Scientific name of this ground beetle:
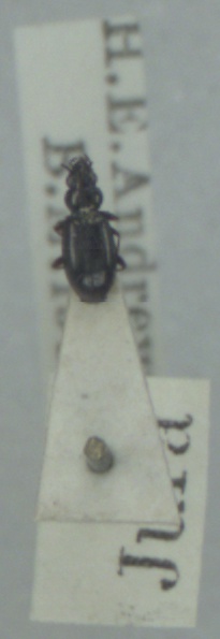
Bembidion lampros
